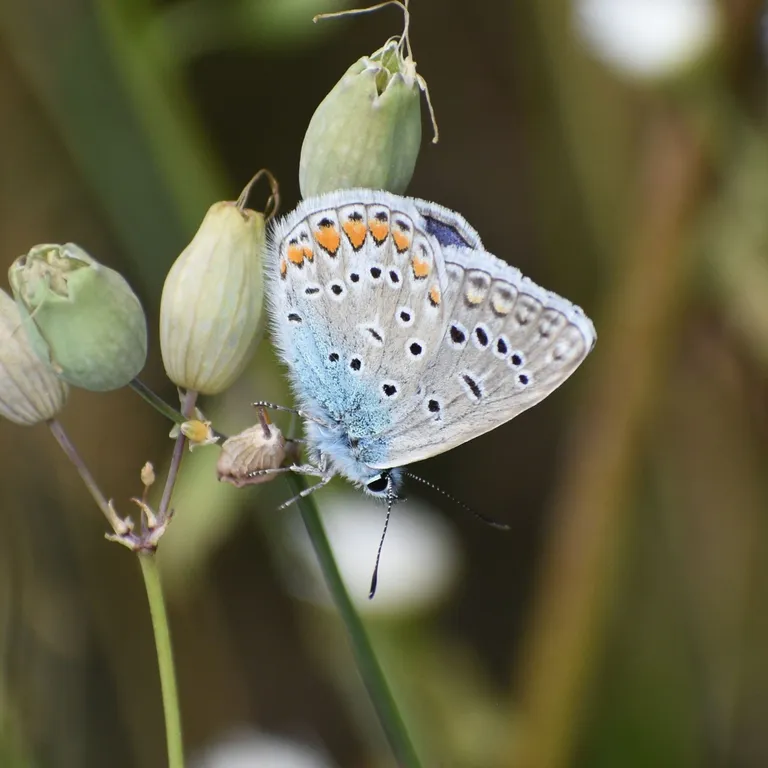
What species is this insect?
Polyommatus icarus
